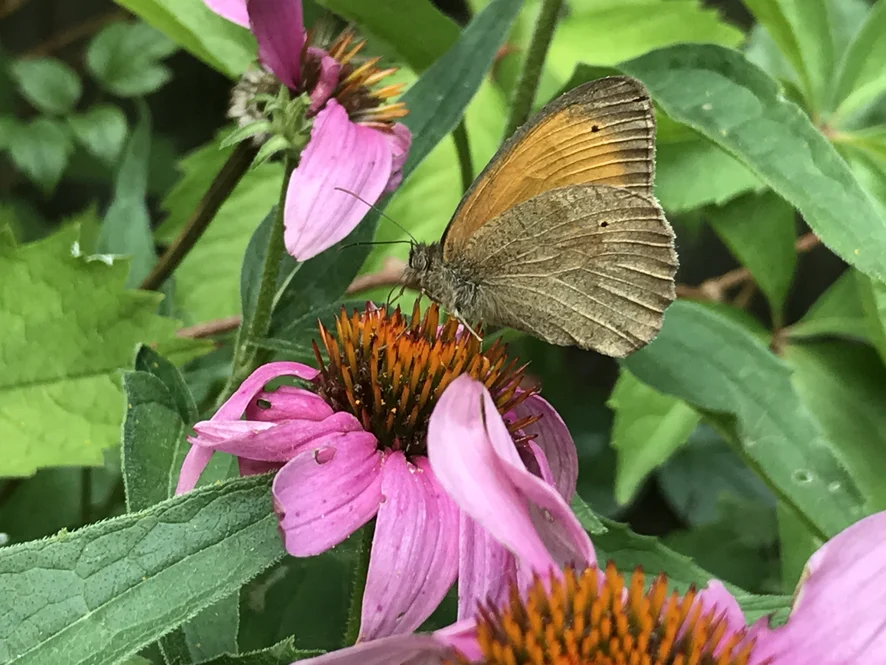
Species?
Maniola jurtina
